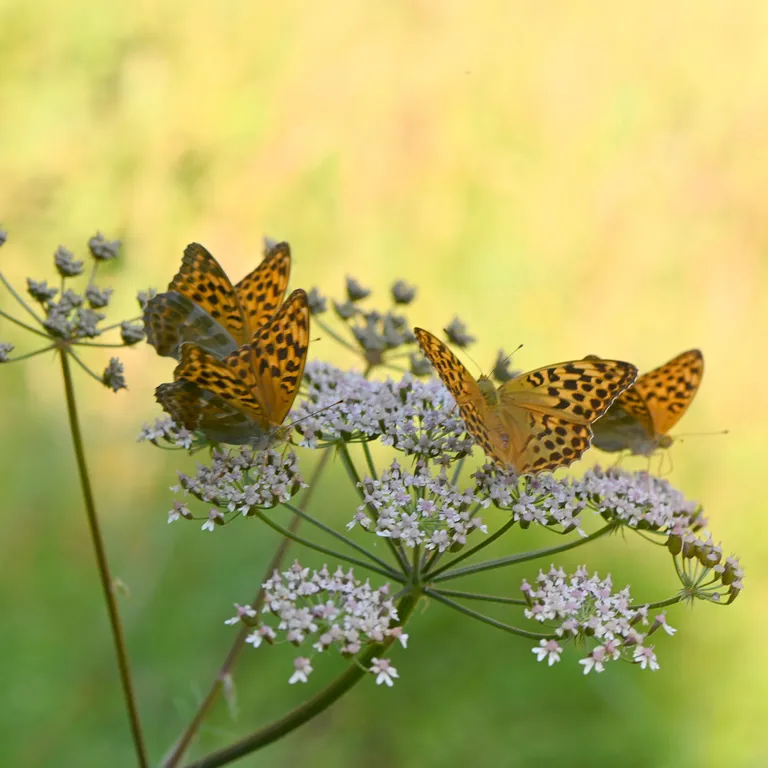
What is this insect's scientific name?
Argynnis paphia
